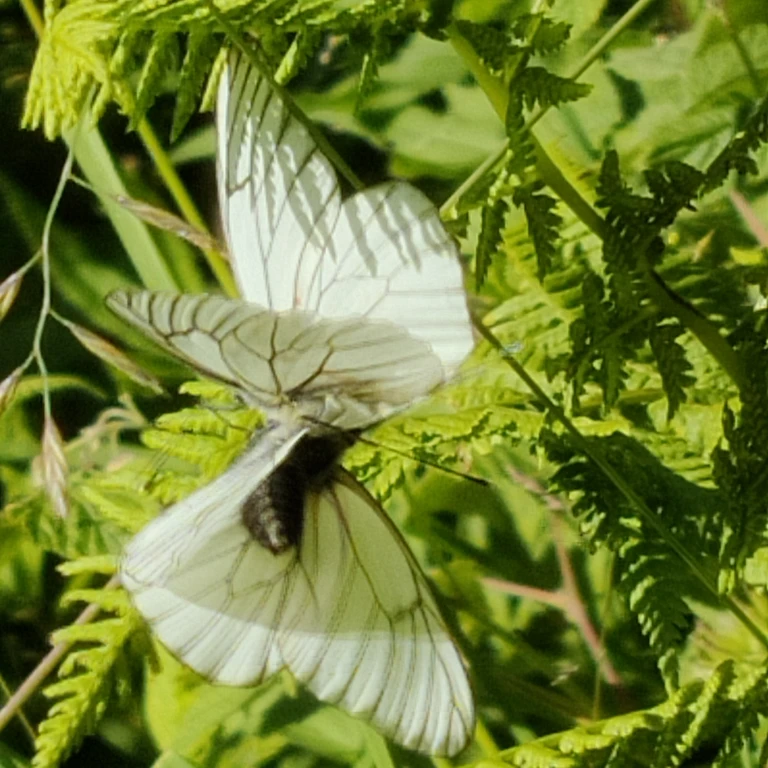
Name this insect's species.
Aporia crataegi
